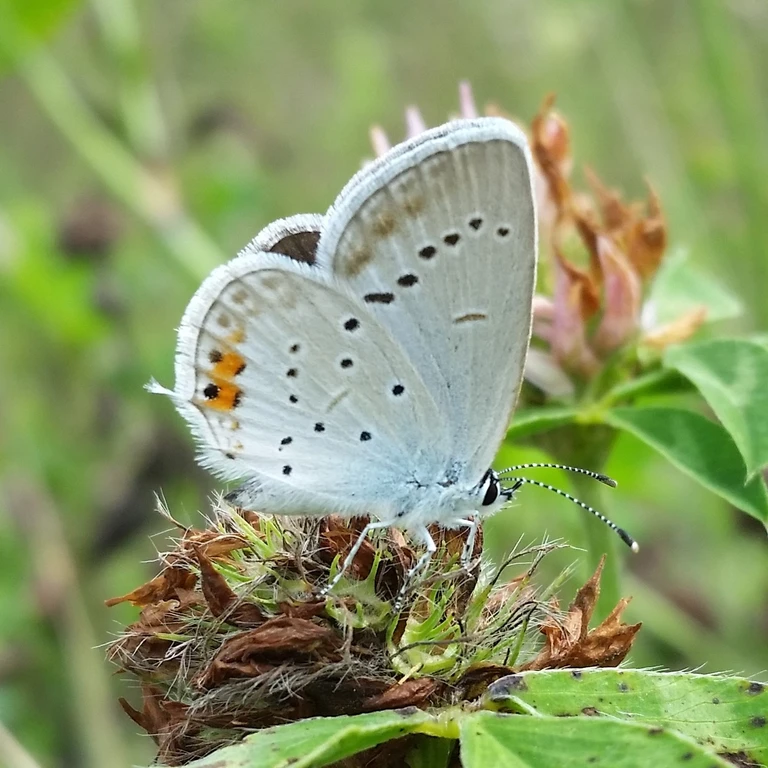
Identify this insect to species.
Cupido argiades (also Elkalyce argiades)
